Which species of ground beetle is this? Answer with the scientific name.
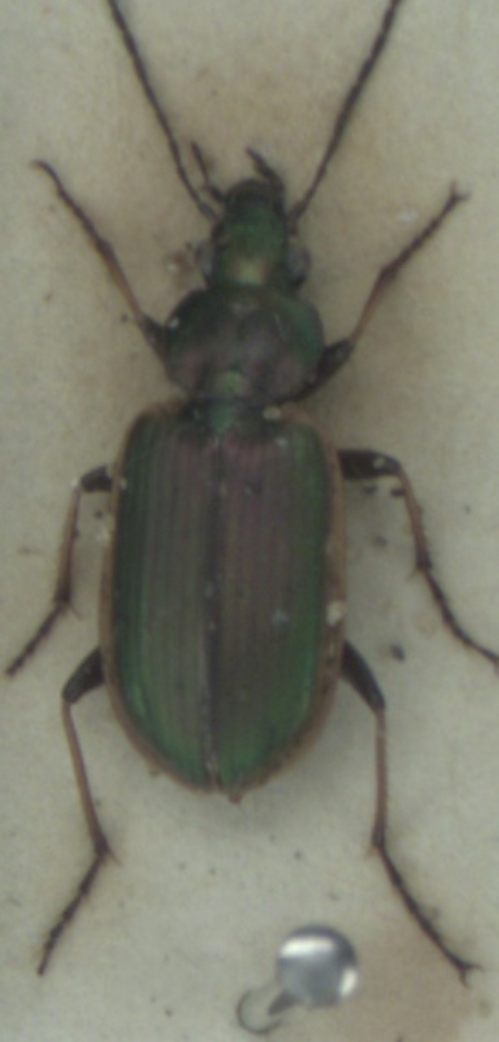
Agonum marginatum
